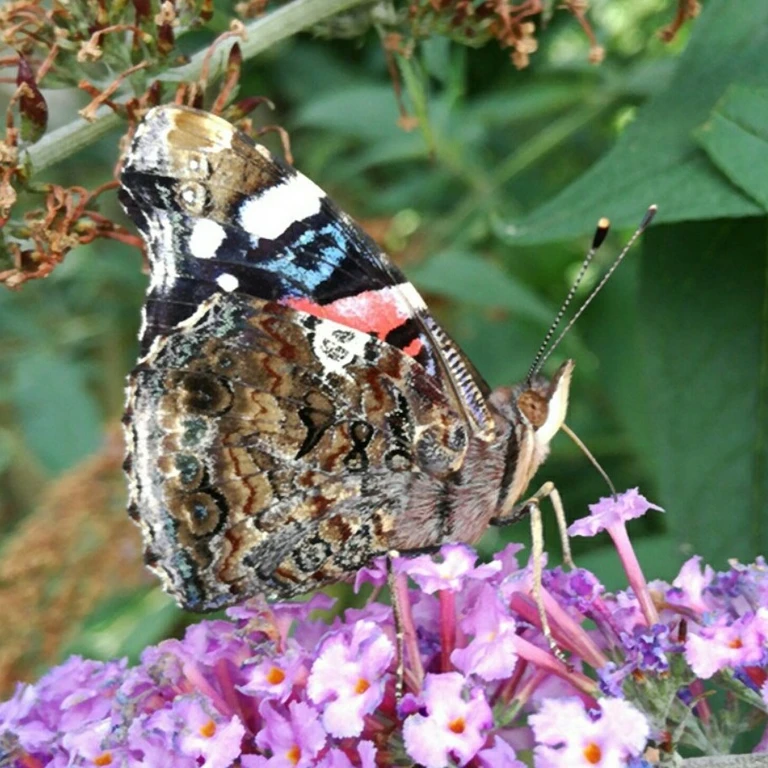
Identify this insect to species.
Vanessa atalanta
